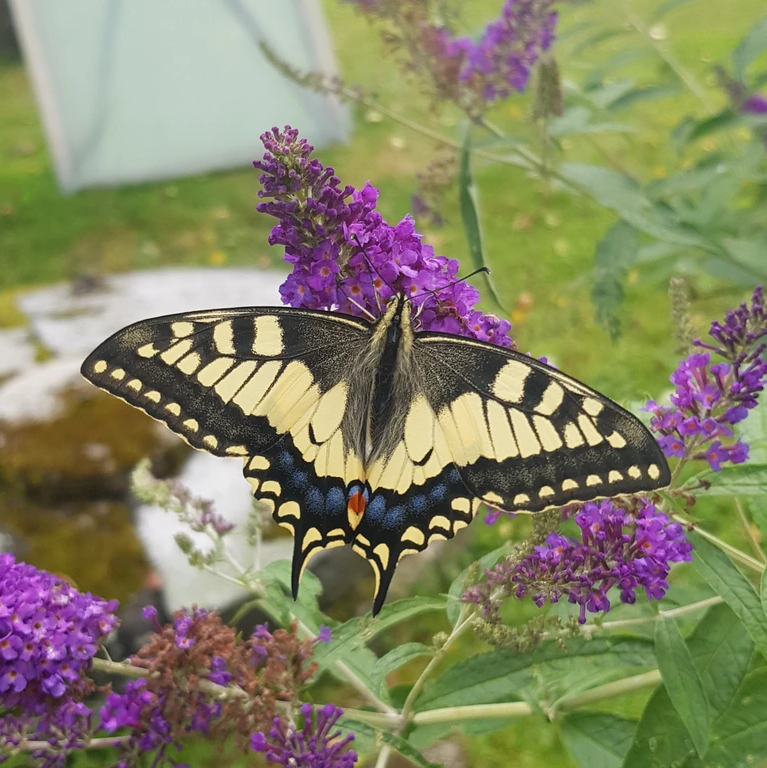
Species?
Papilio machaon
